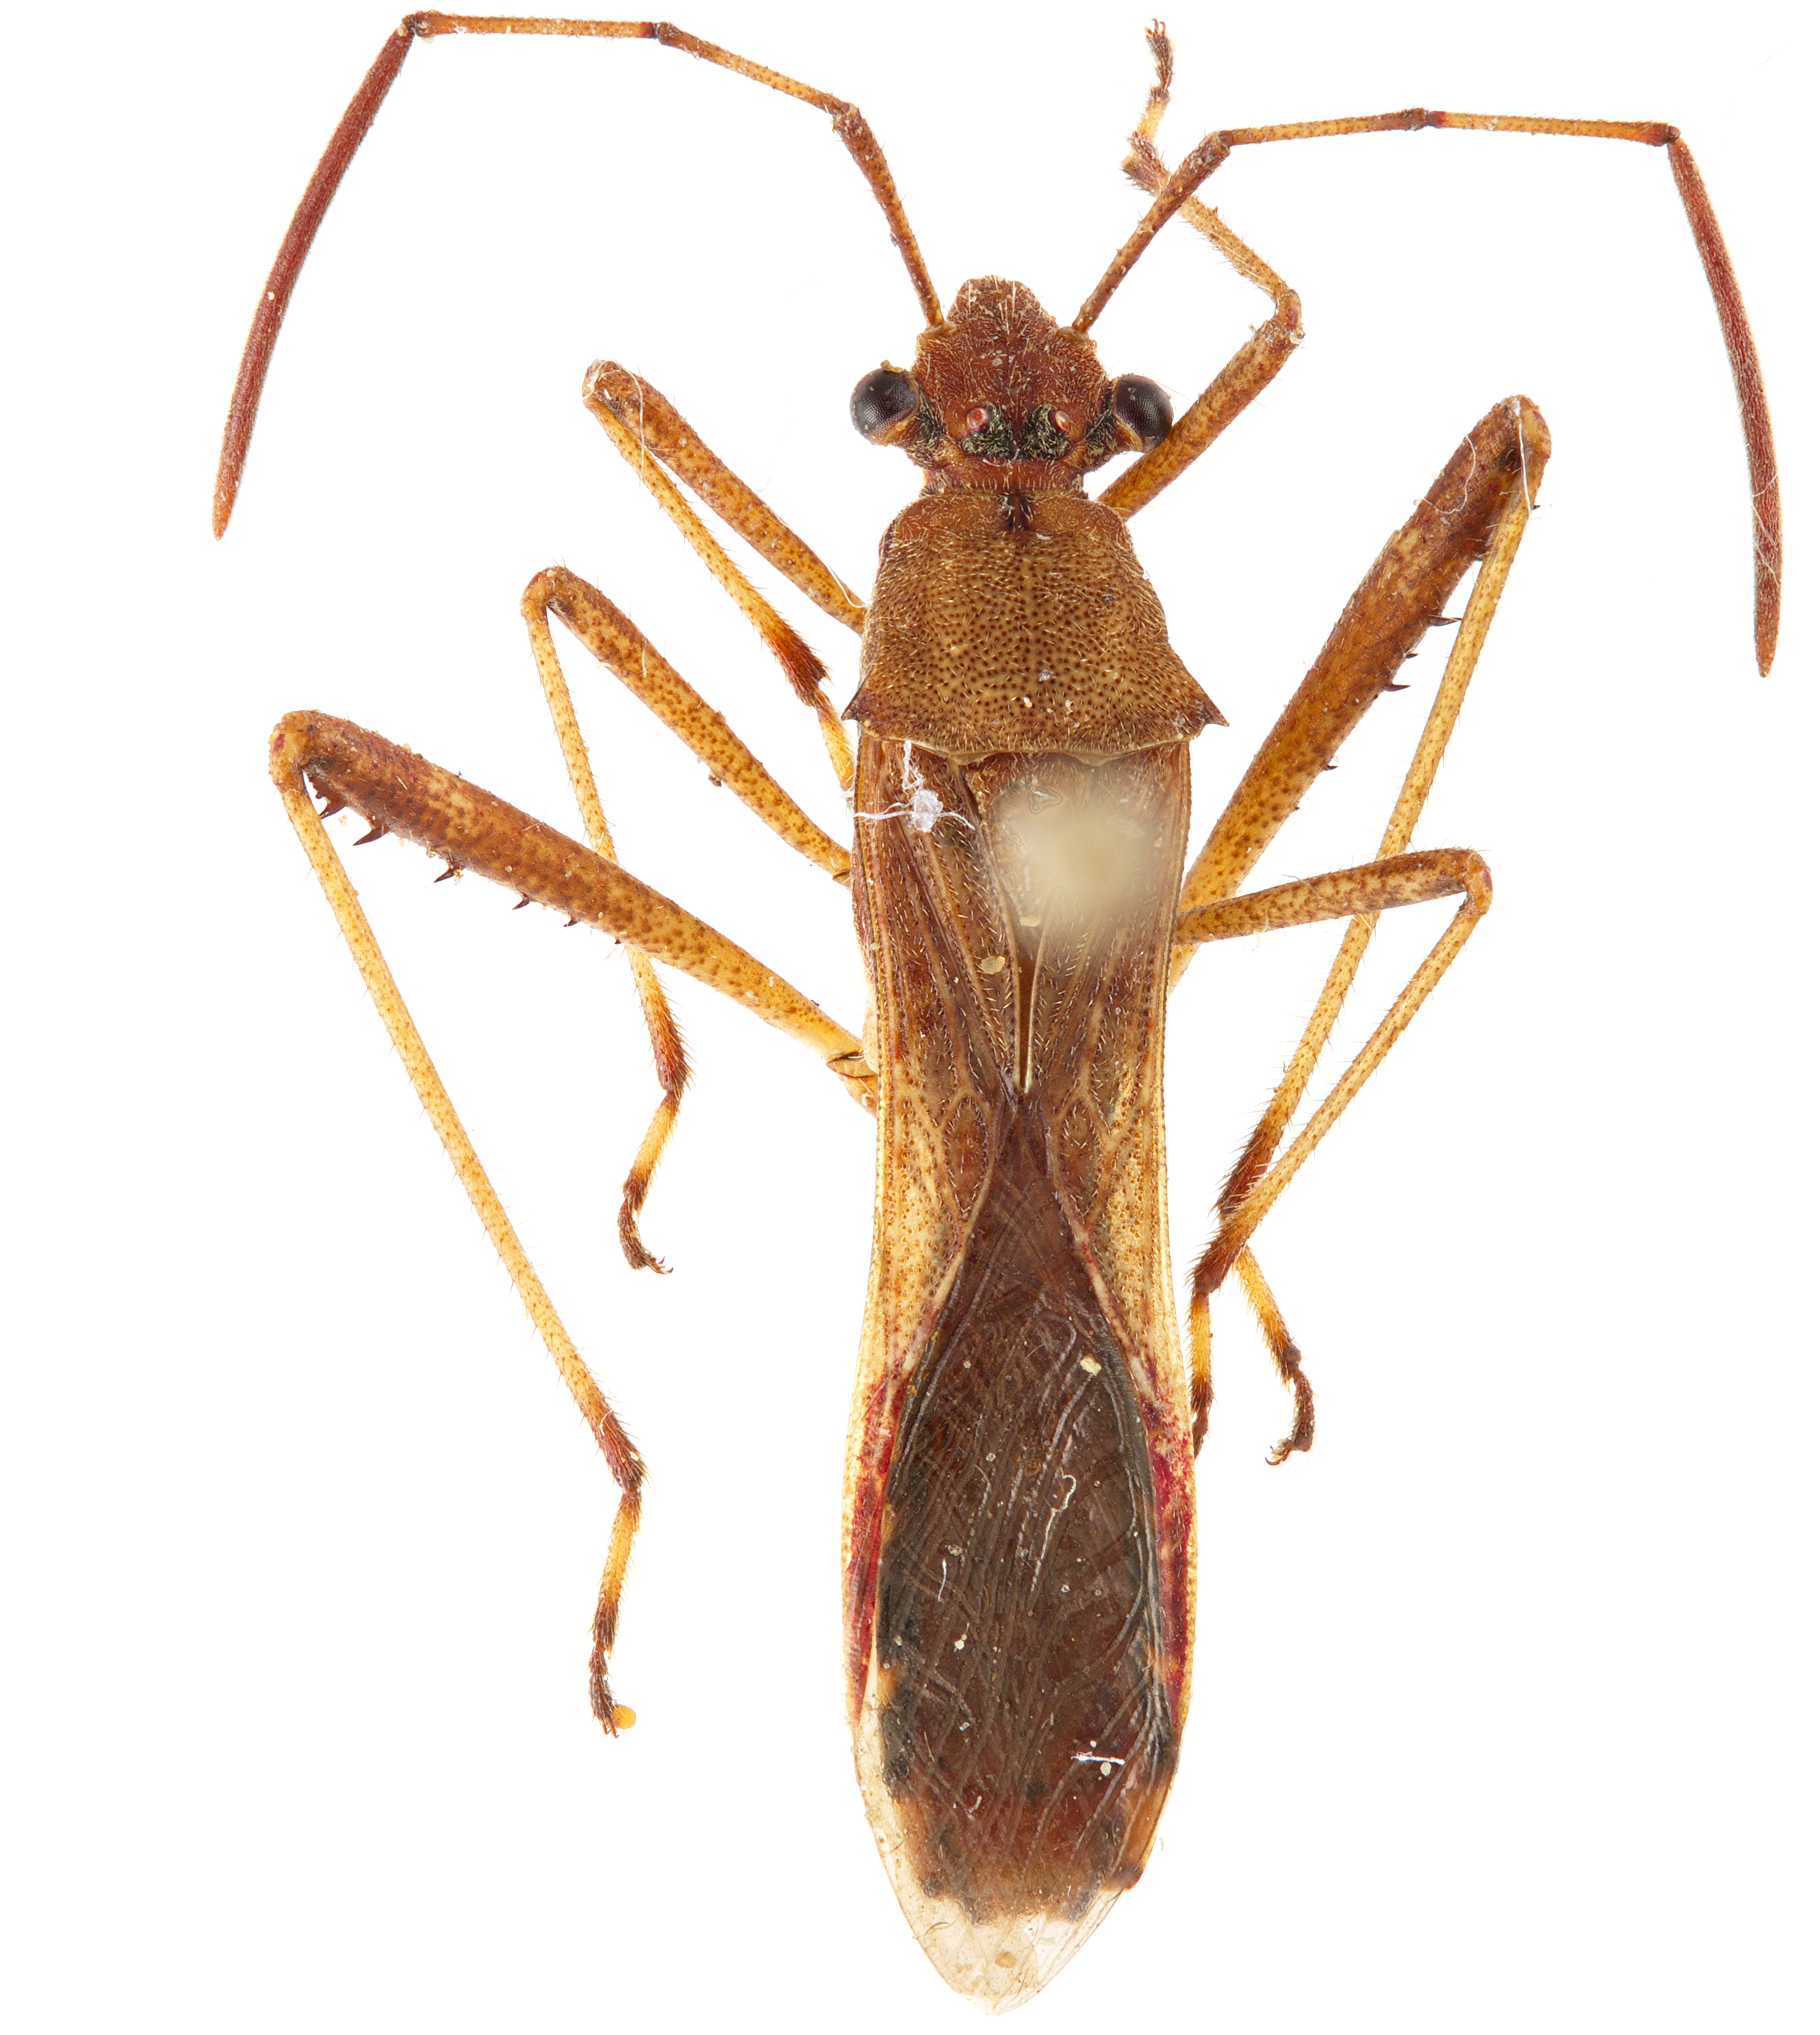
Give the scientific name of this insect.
Neomegalotomus parvus
